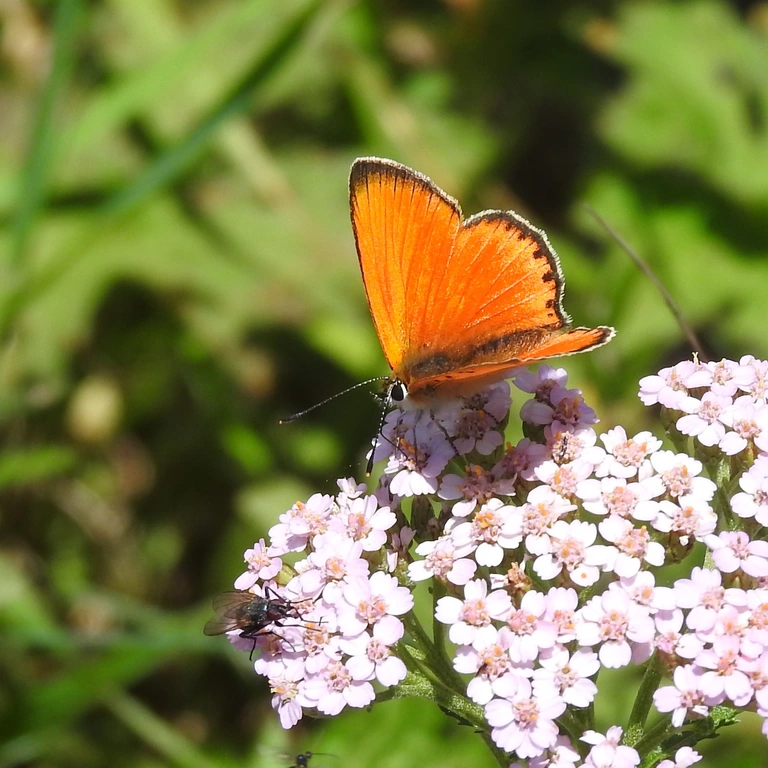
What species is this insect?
Lycaena virgaureae
